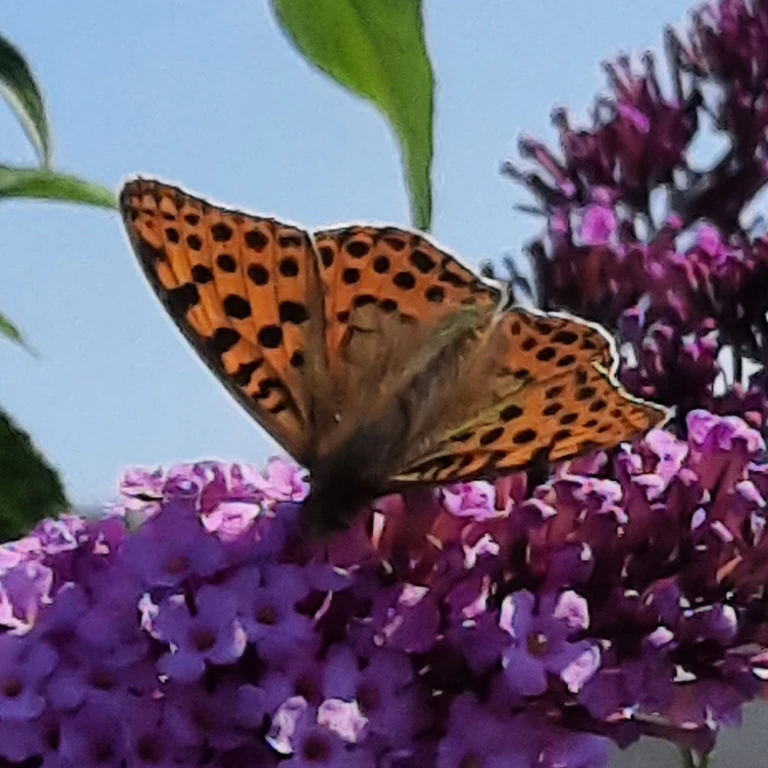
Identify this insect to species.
Issoria lathonia
